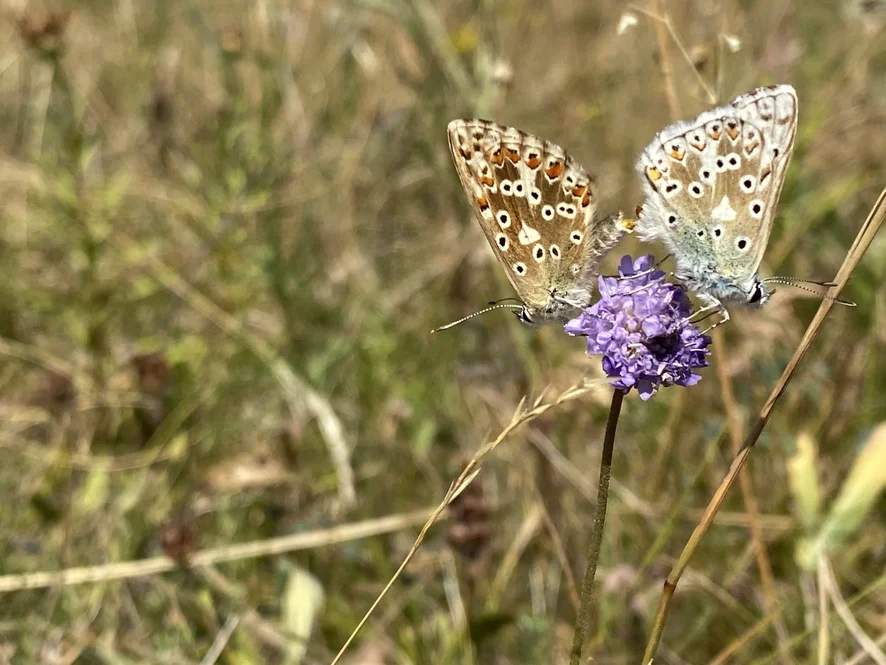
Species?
Lysandra coridon
